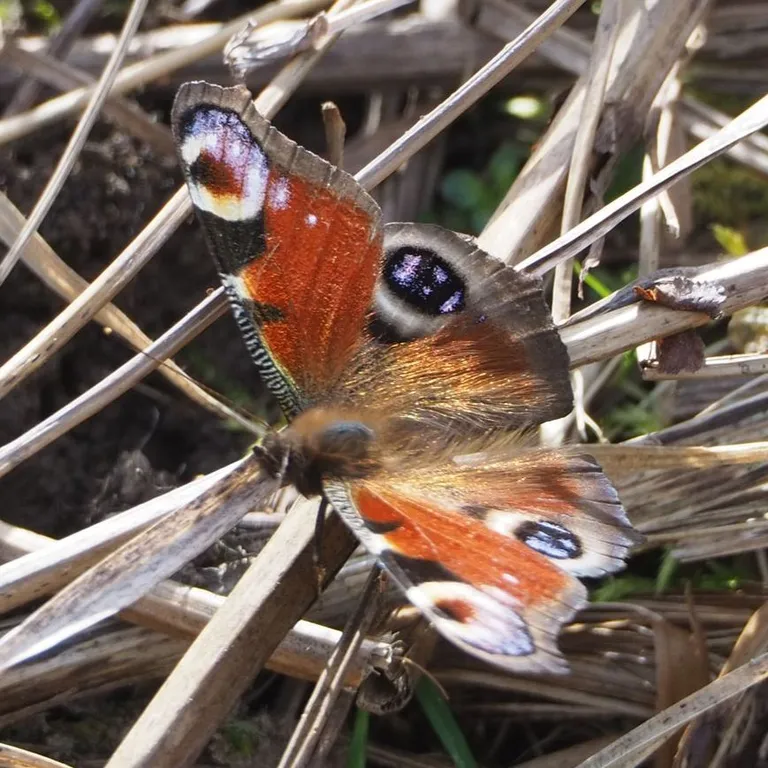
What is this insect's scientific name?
Aglais io
